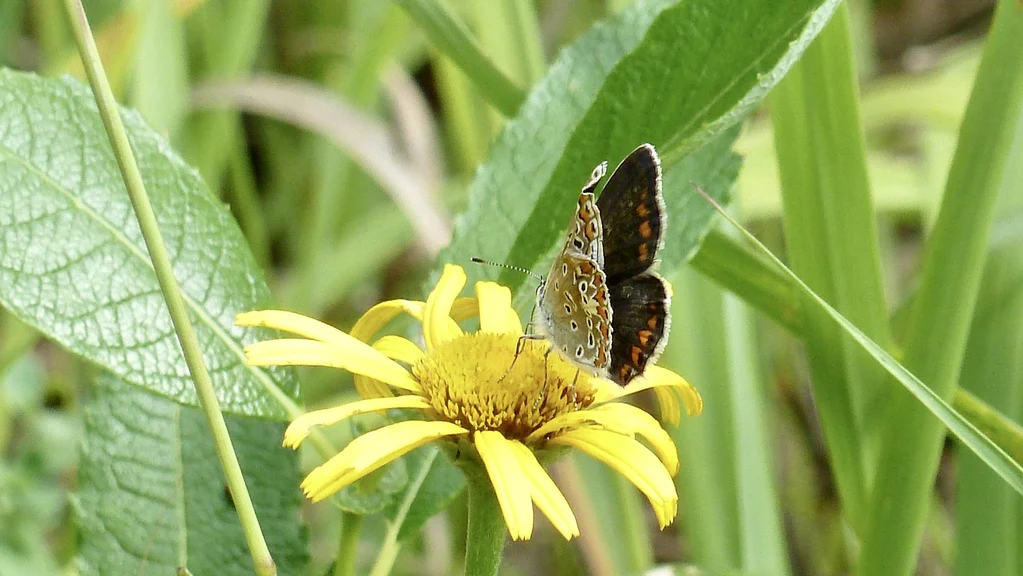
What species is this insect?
Polyommatus icarus
